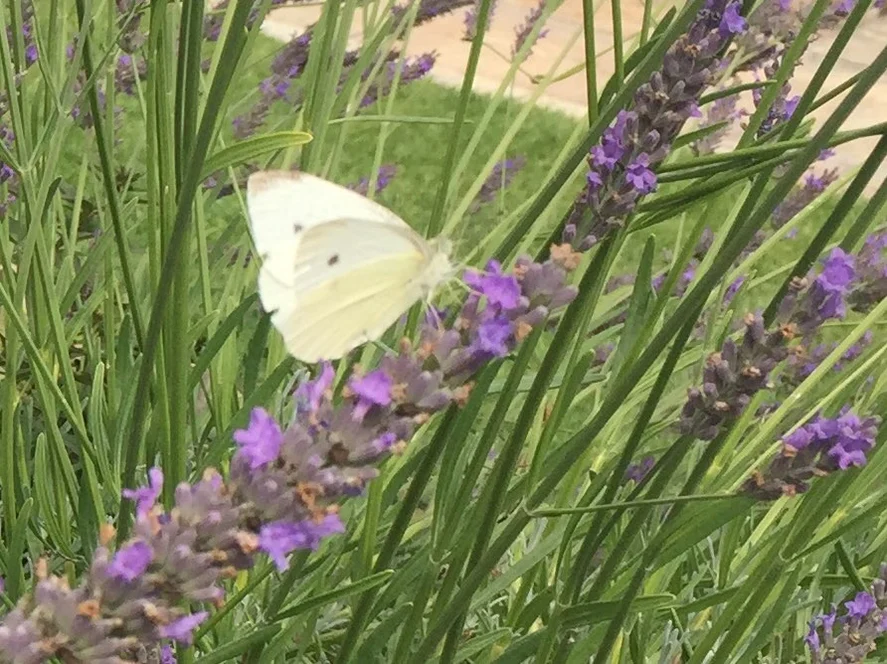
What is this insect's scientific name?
Pieris rapae
